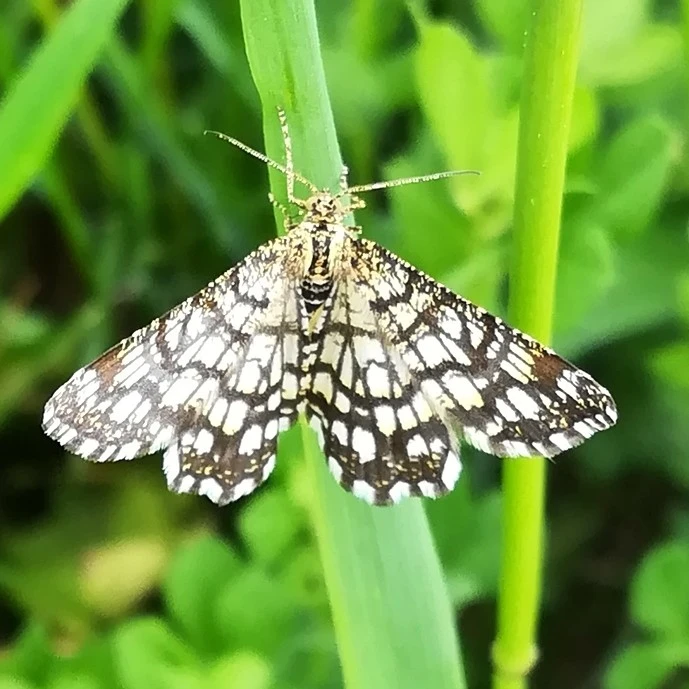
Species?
Chiasmia clathrata
